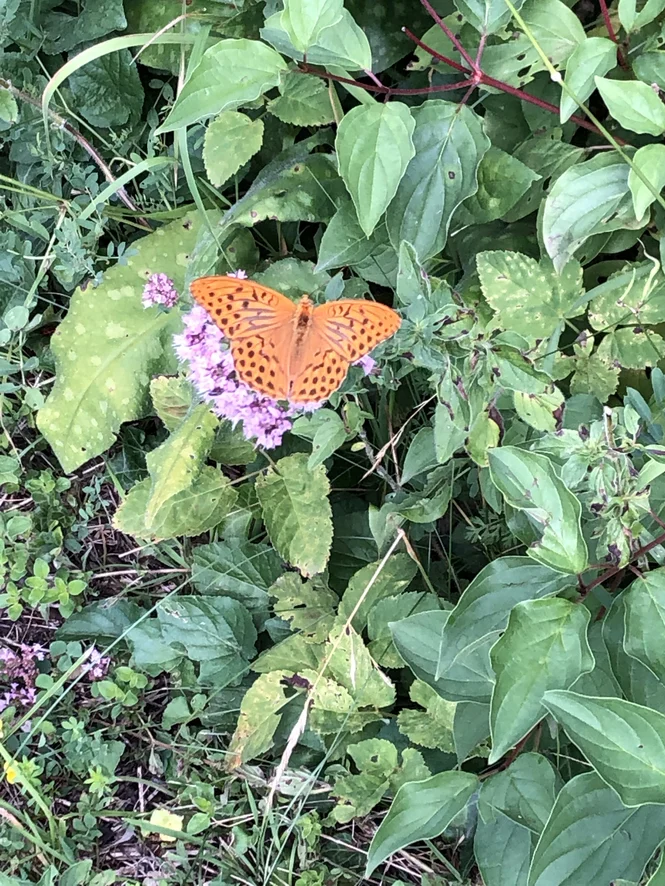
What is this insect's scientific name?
Argynnis paphia
